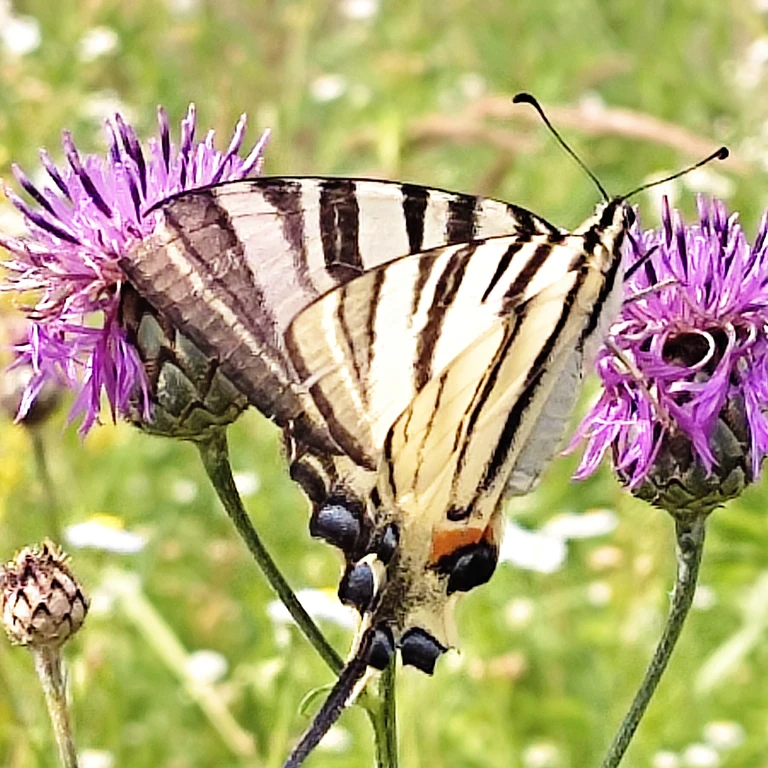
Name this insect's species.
Iphiclides podalirius
